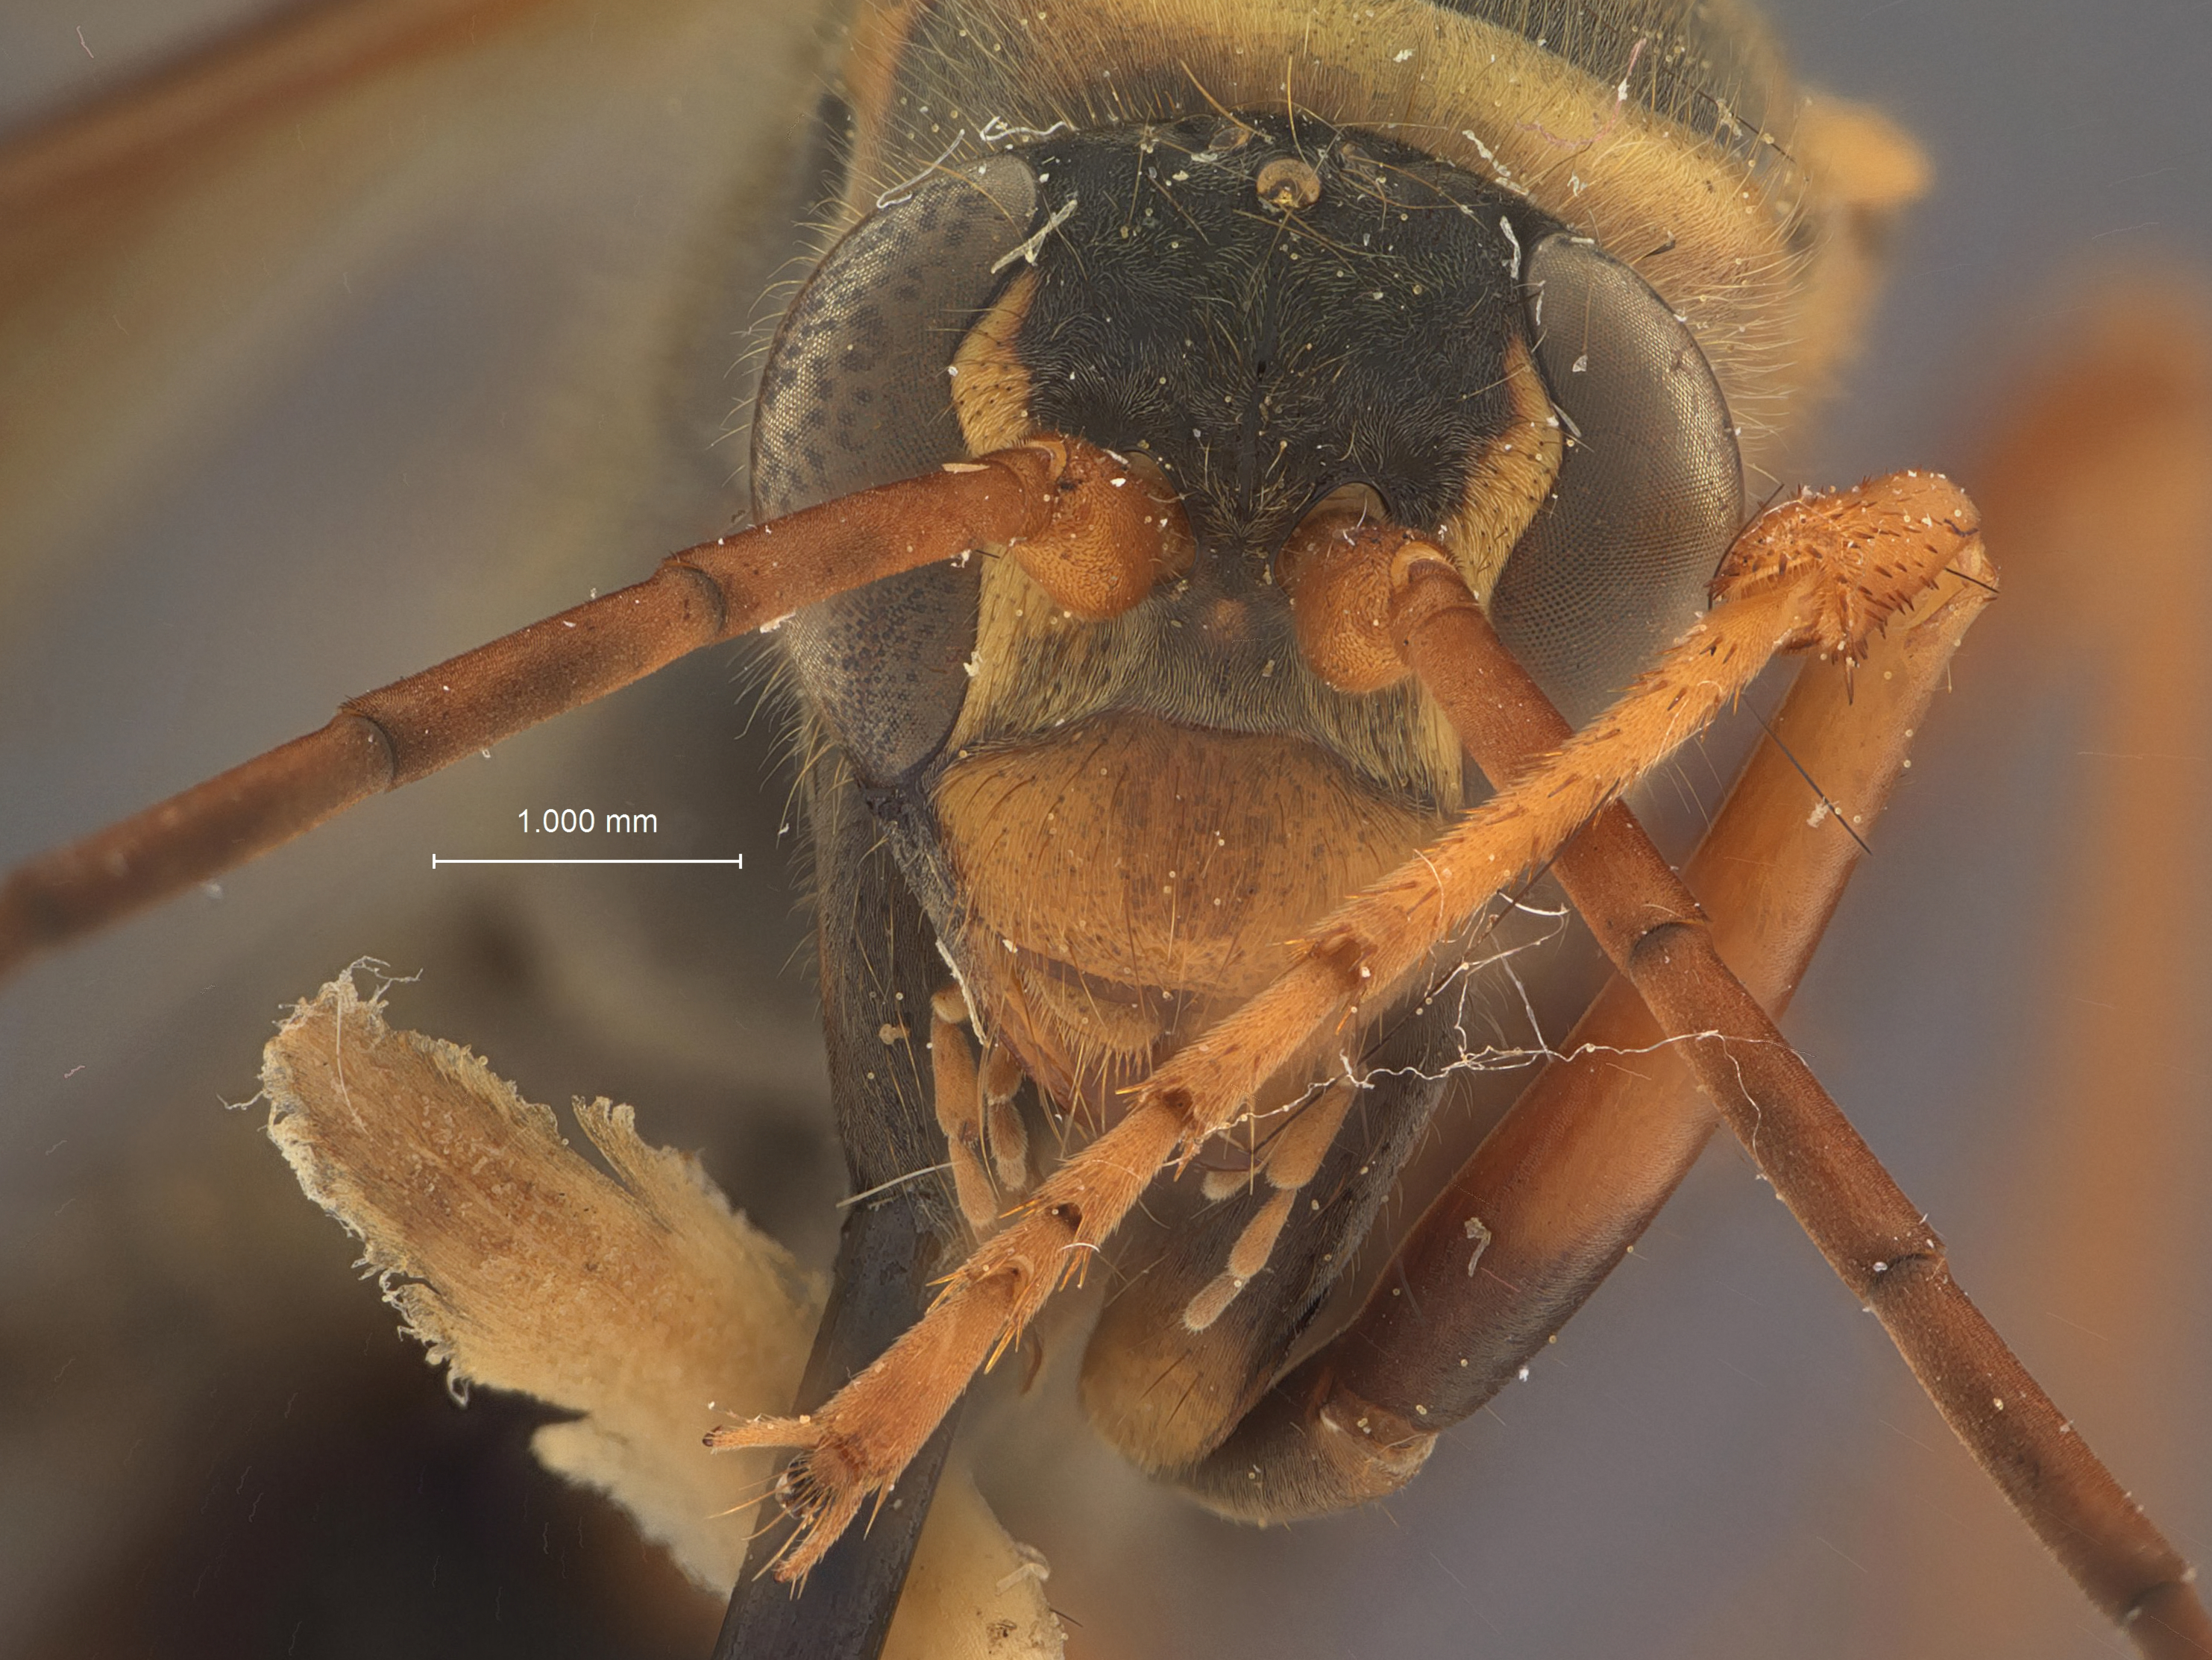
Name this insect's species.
Priocnessus anomalus
